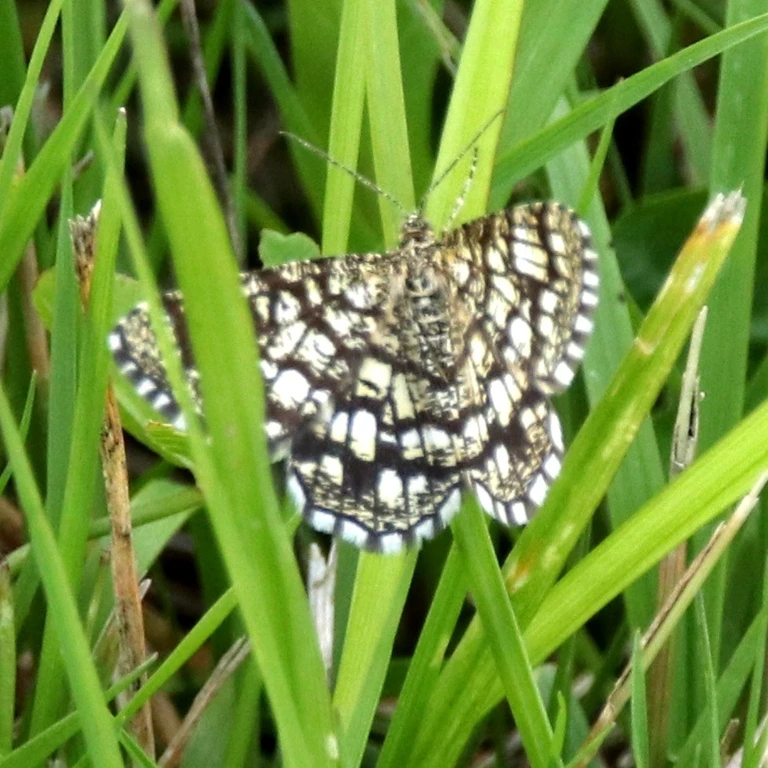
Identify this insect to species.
Chiasmia clathrata
